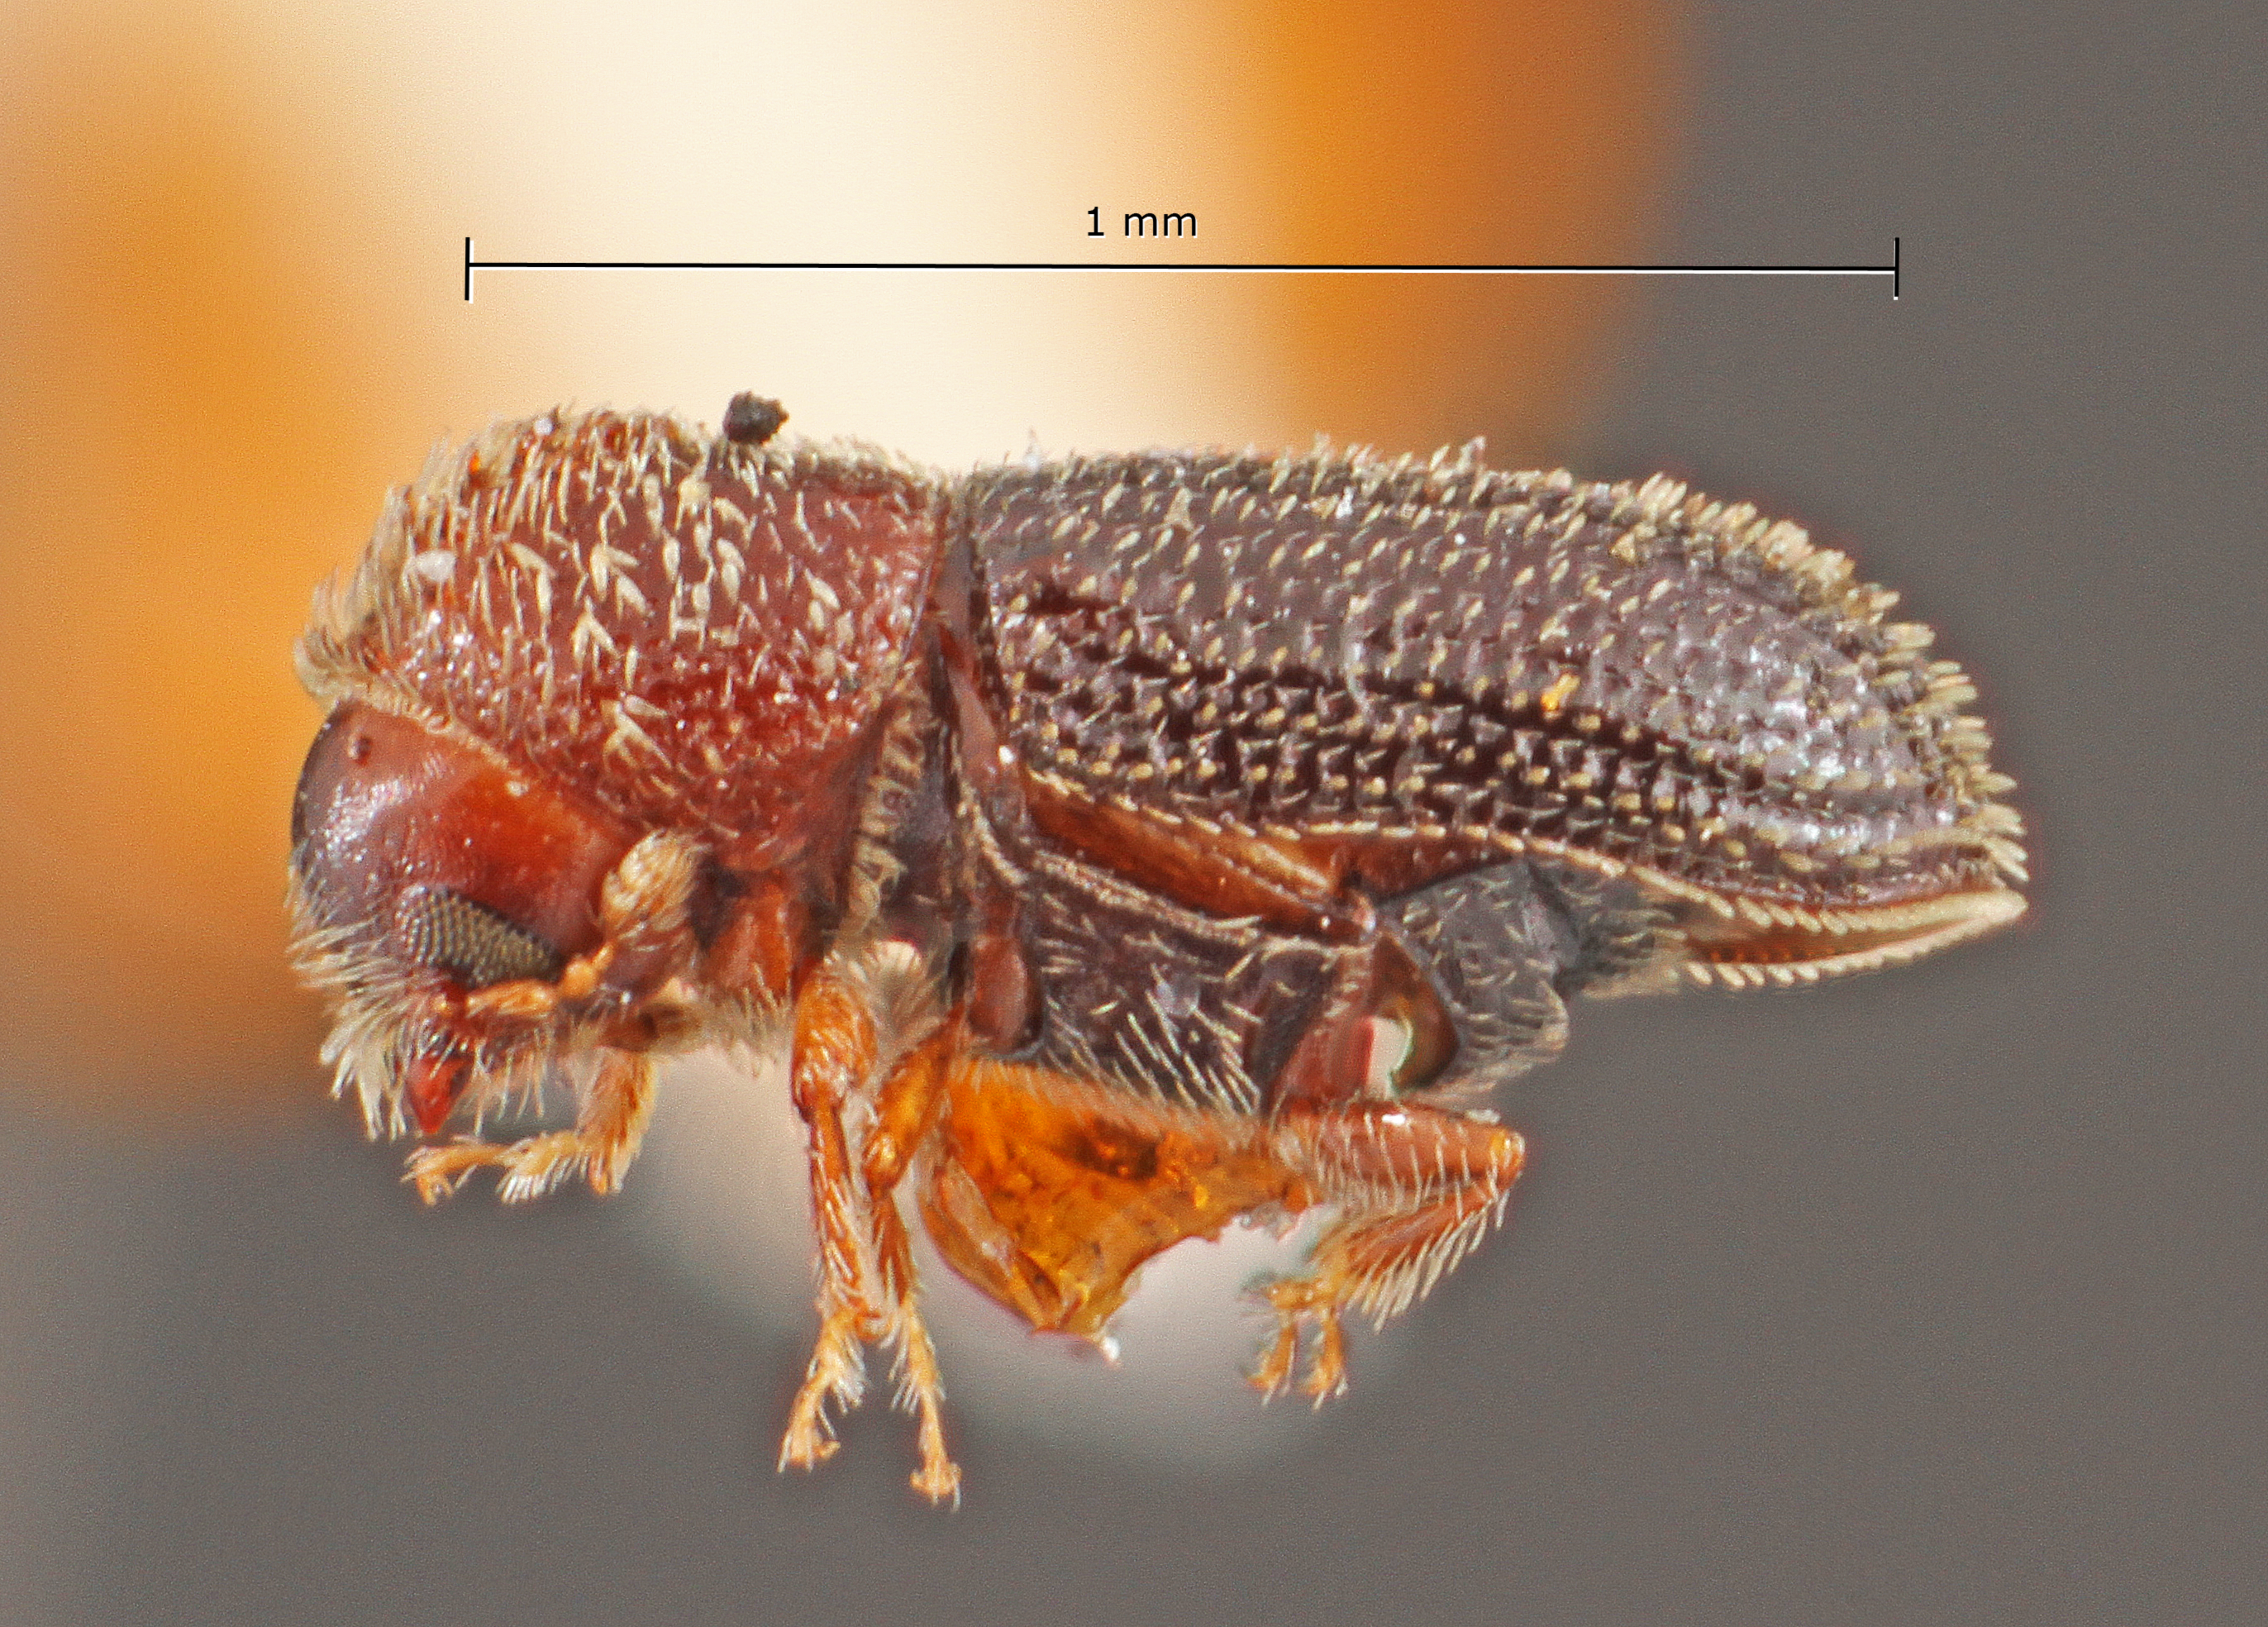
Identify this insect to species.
Hypothenemus californicus
